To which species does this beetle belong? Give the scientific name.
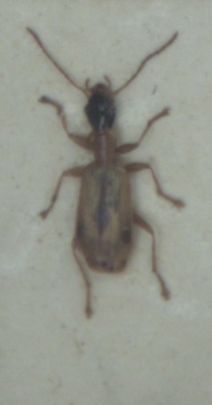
Demetrias imperialis
